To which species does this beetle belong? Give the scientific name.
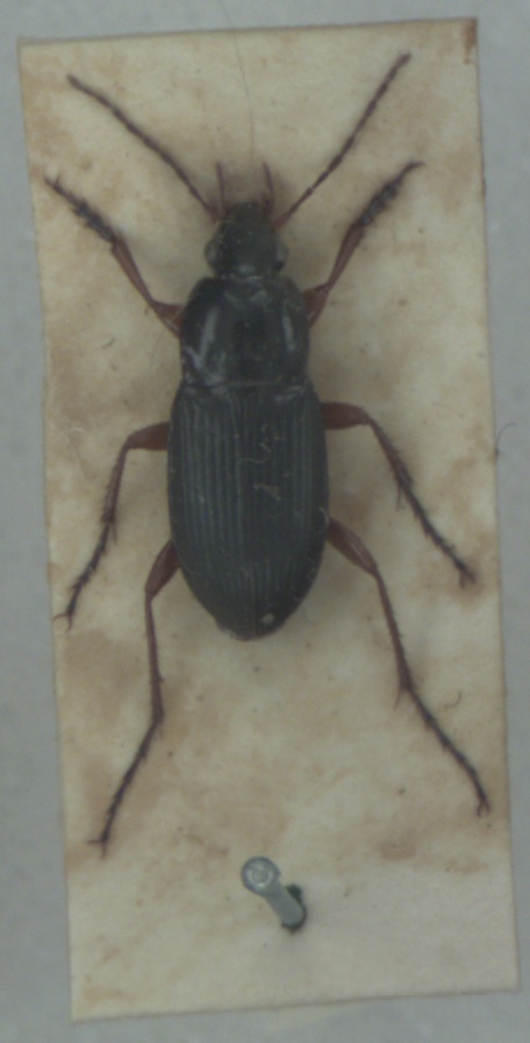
Calathus fuscipes
